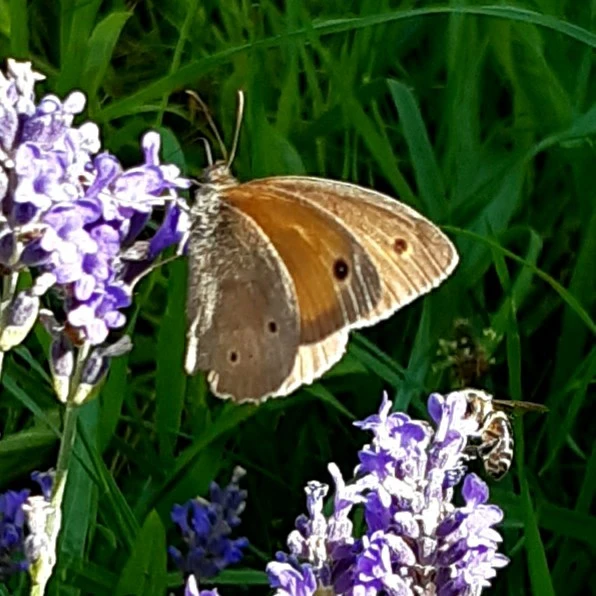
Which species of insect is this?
Maniola jurtina
